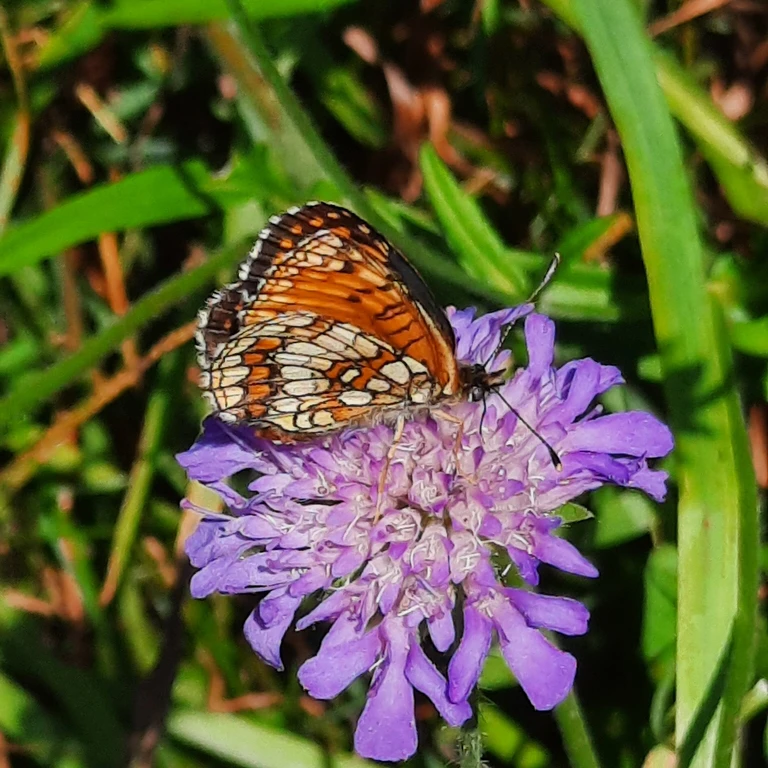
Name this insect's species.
Melitaea athalia
